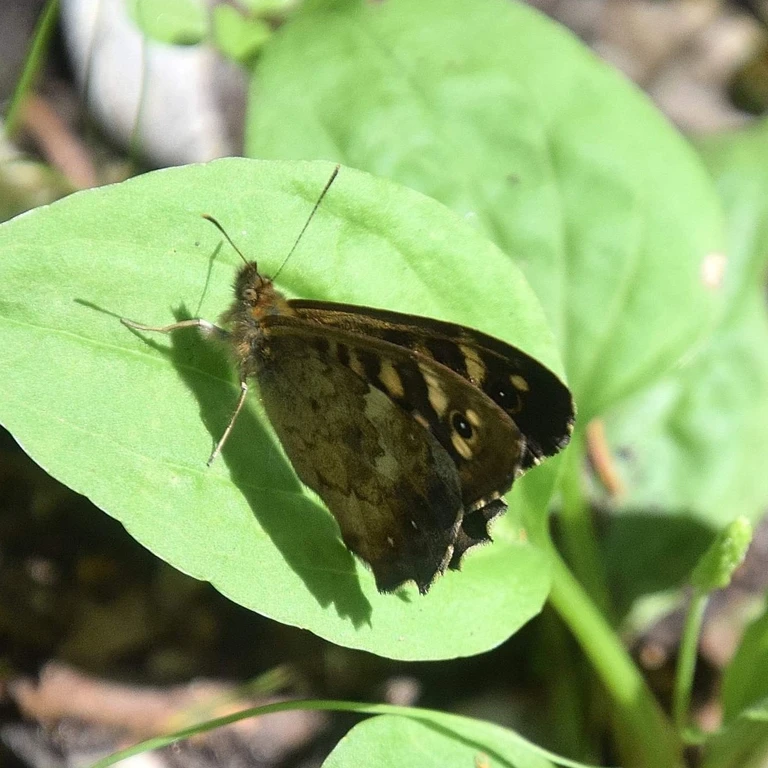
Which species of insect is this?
Pararge aegeria
